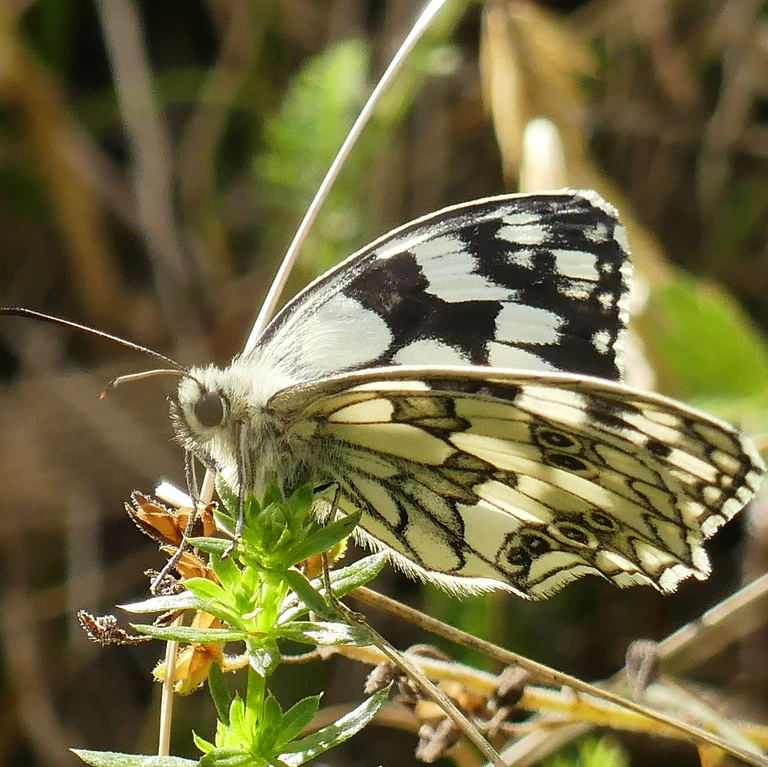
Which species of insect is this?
Melanargia galathea
